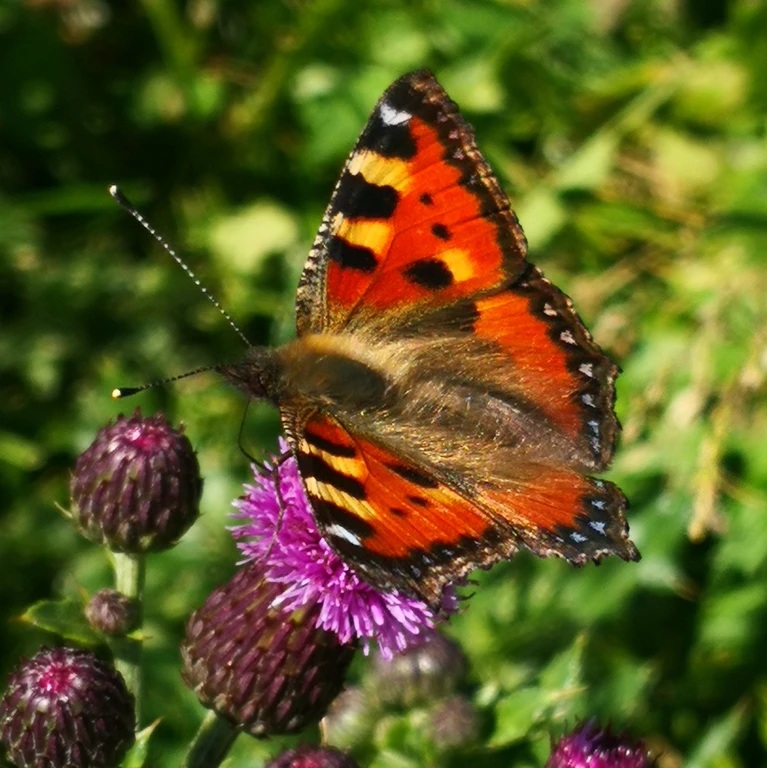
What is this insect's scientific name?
Aglais urticae
